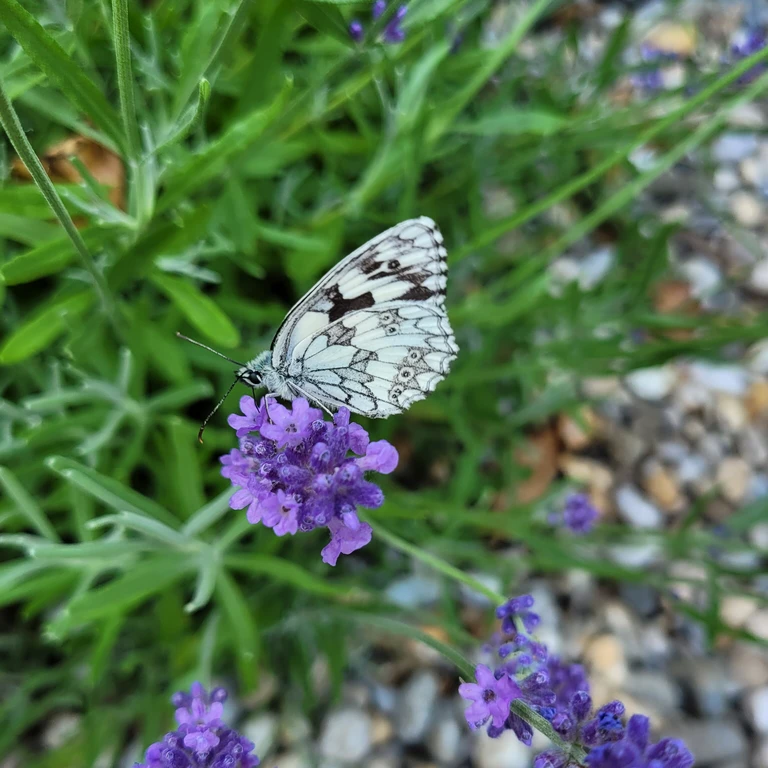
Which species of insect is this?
Melanargia galathea
